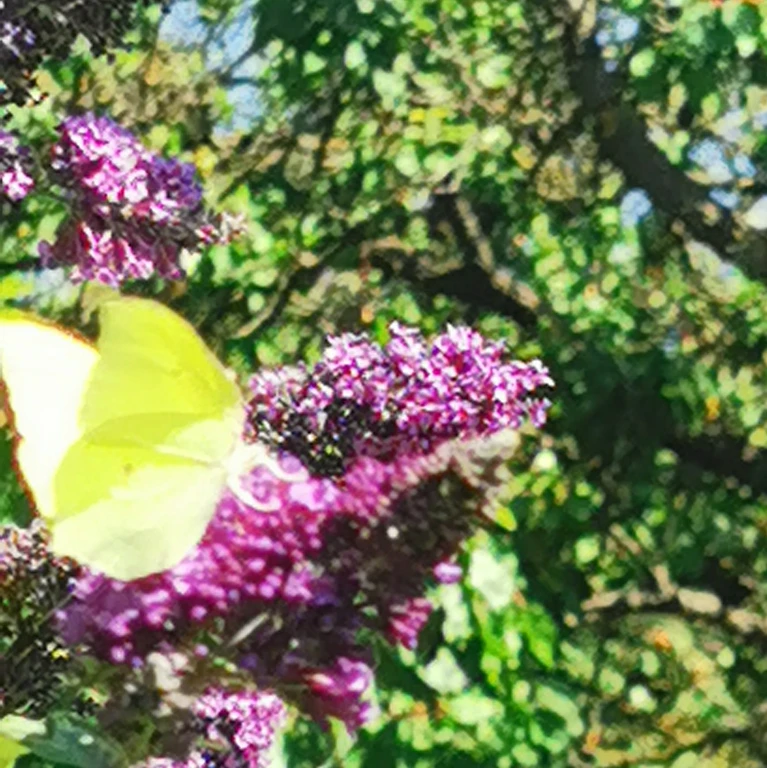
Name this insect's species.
Gonepteryx rhamni
